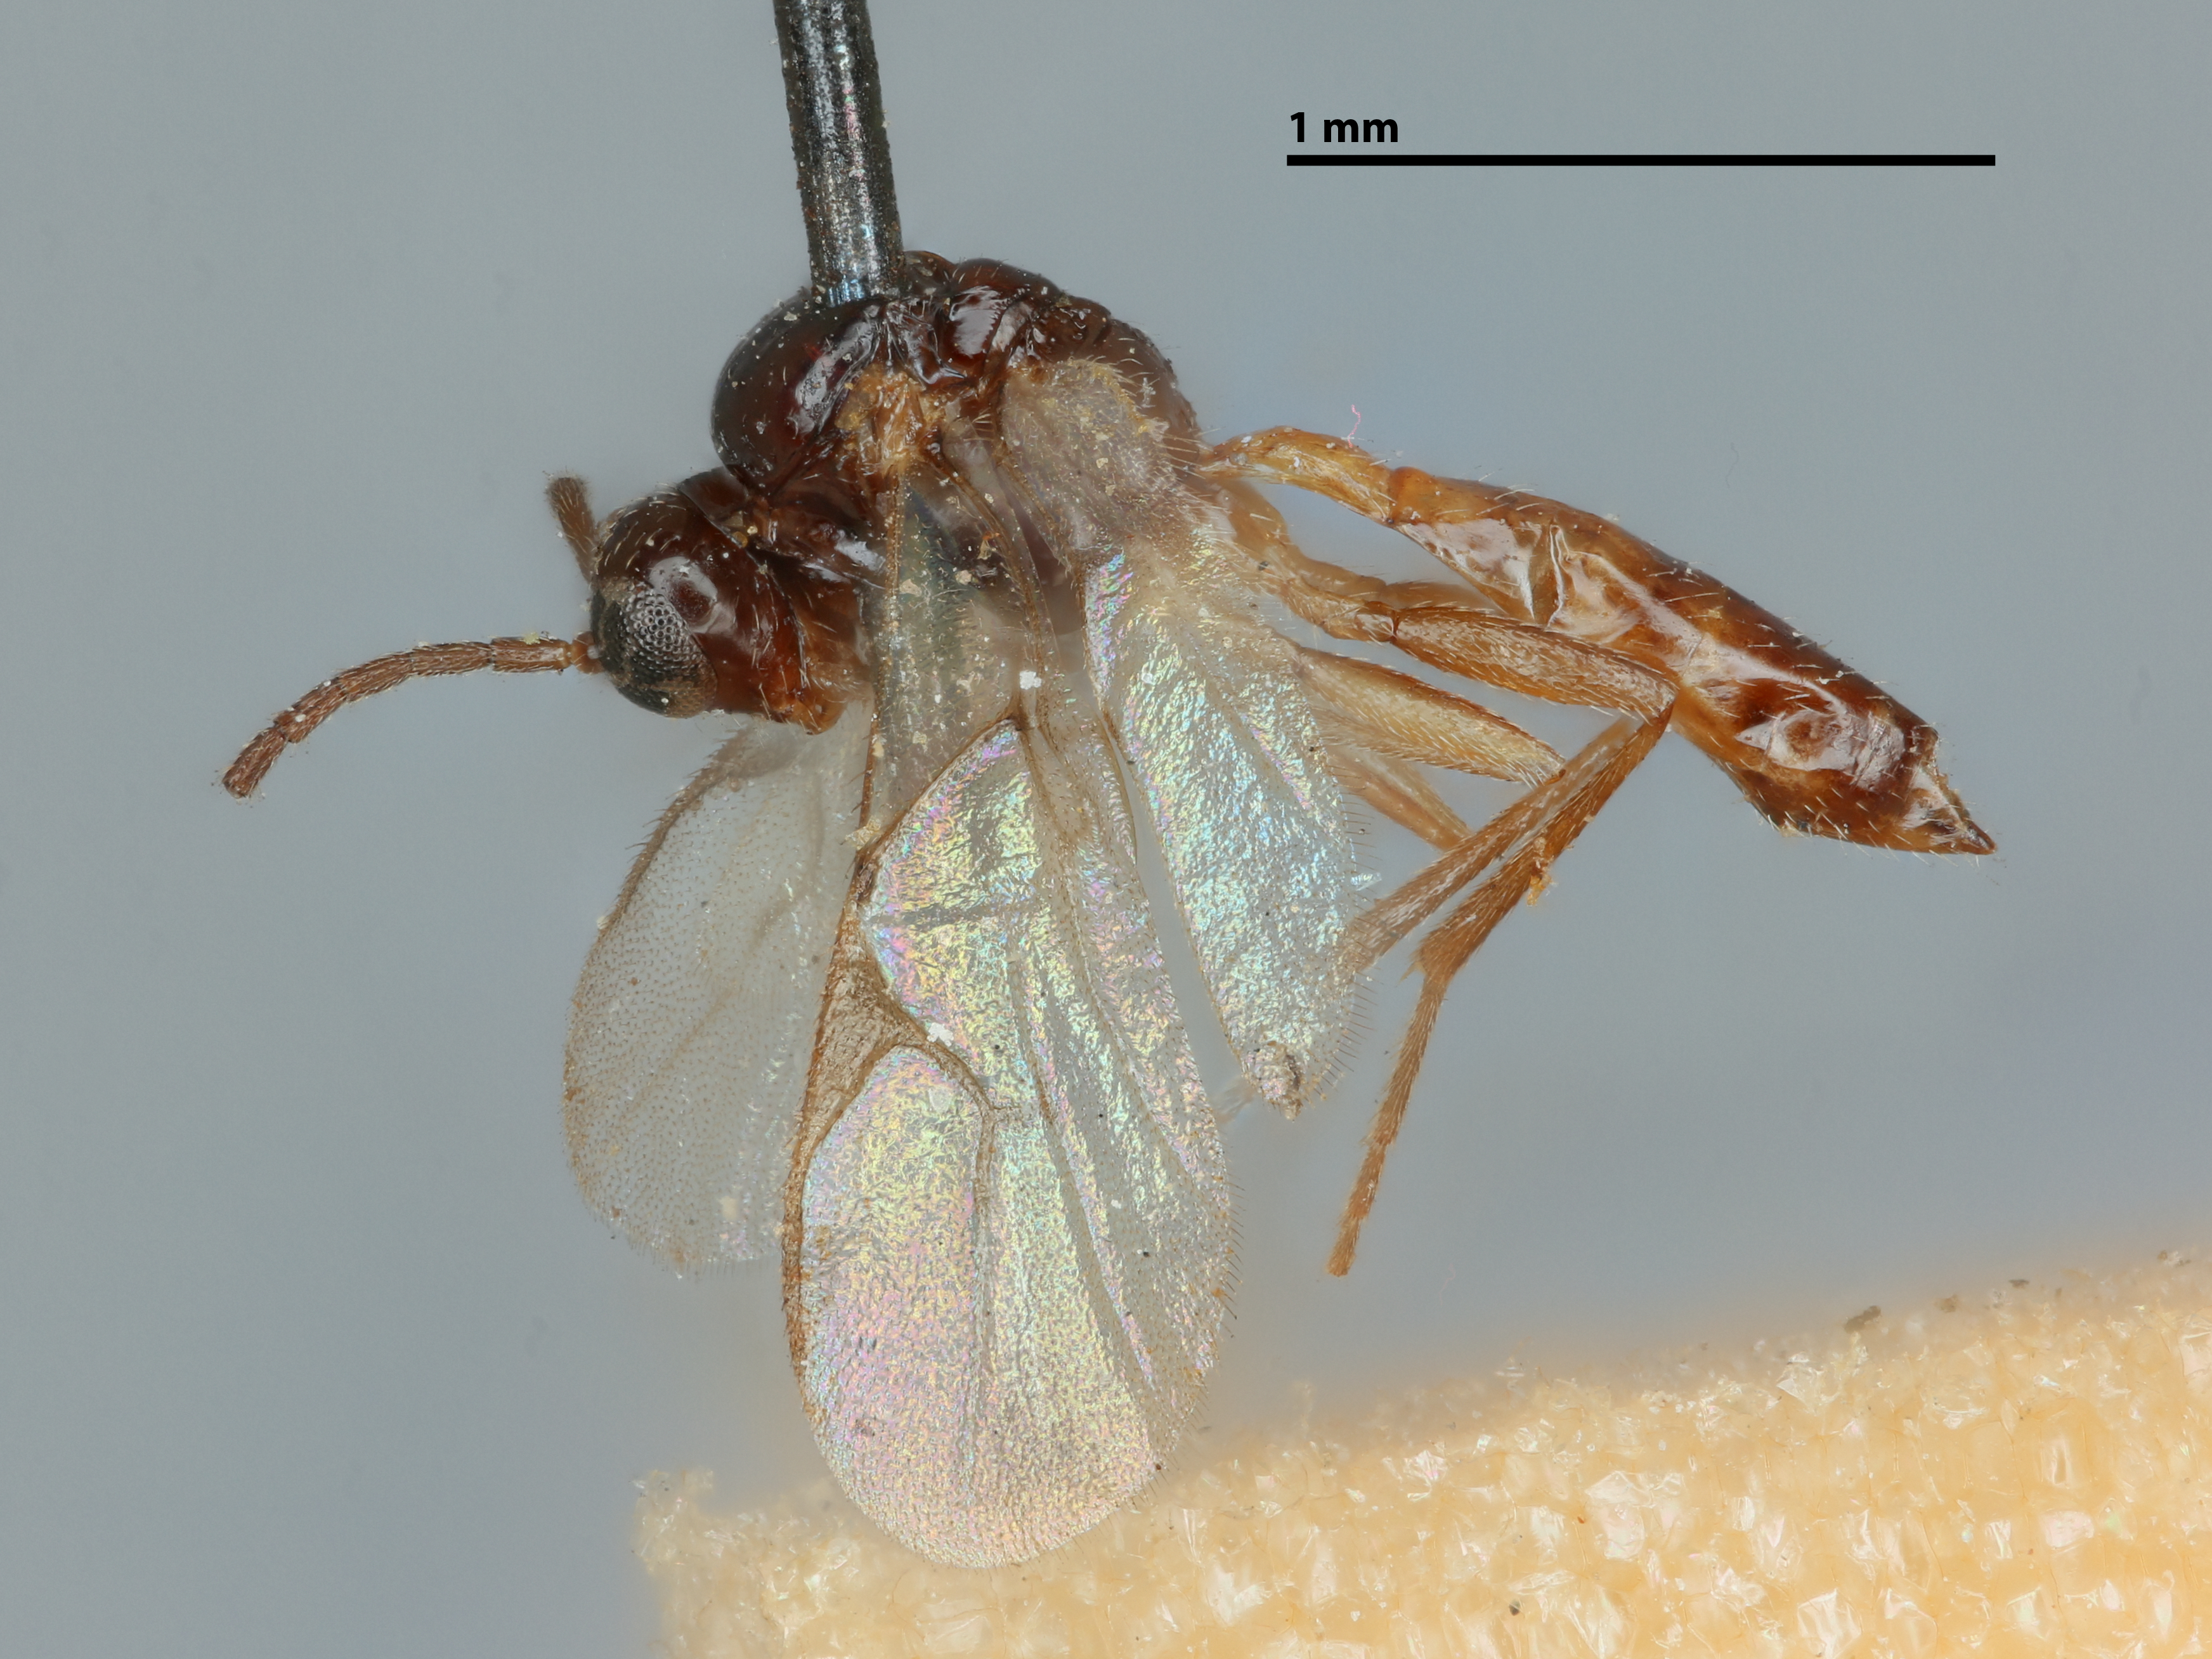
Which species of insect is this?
Lysiphlebus persicaphidis
